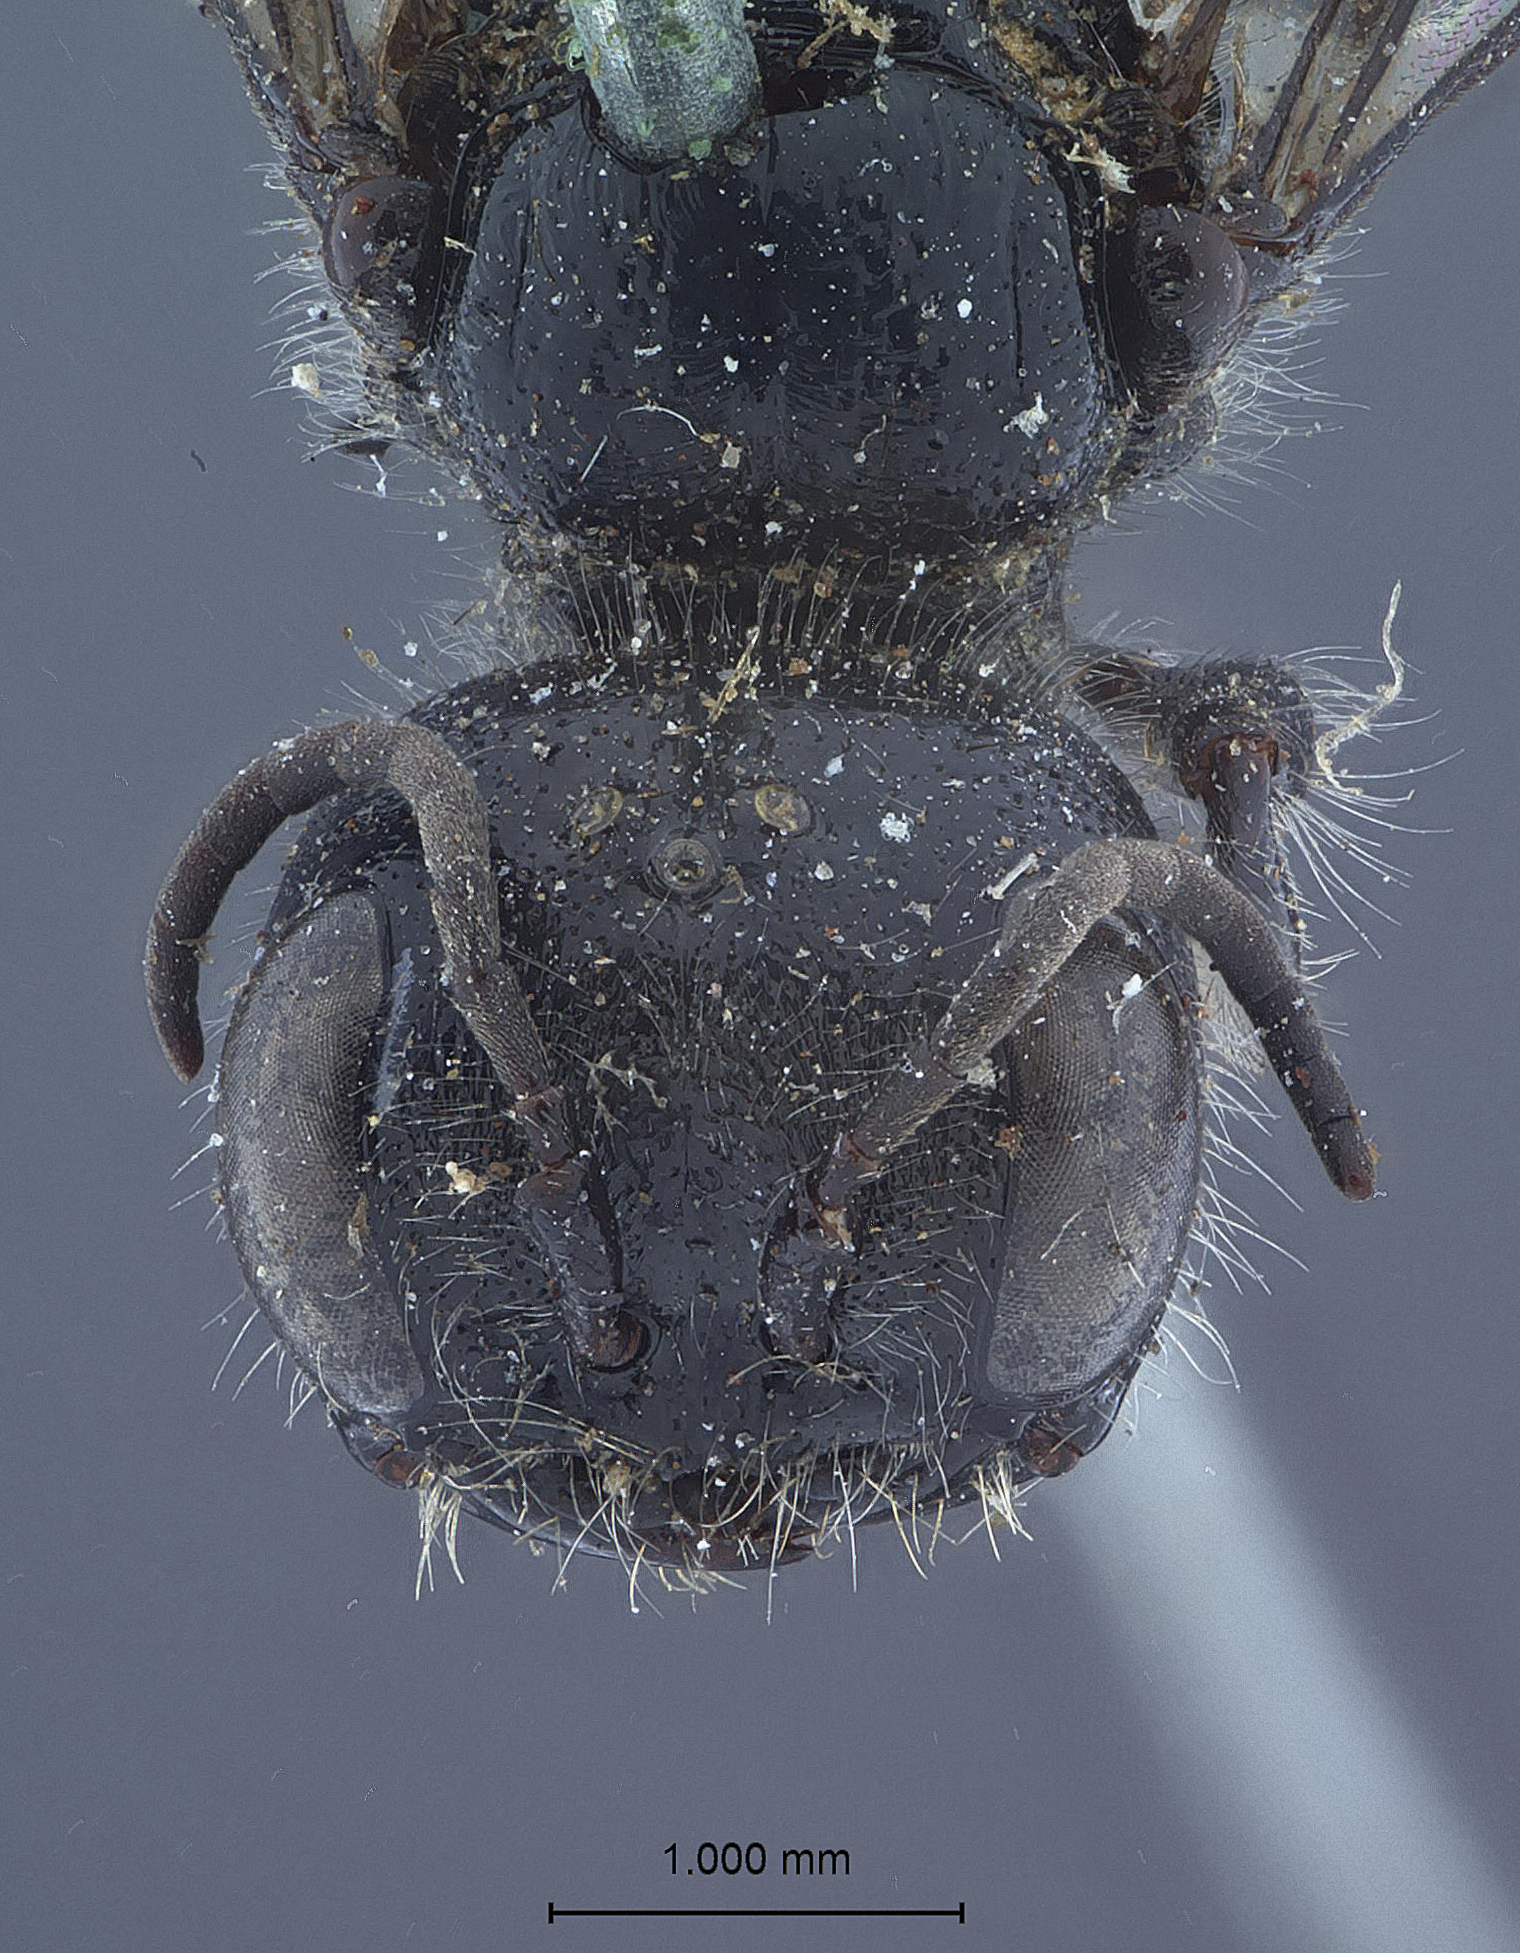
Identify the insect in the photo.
Pemphredon rileyi
